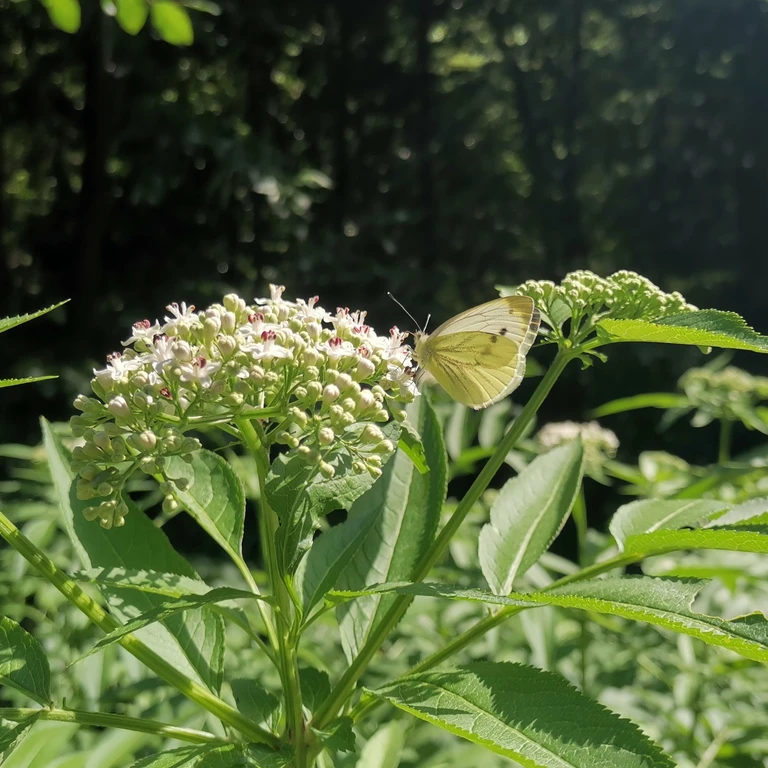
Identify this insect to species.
Pieris napi
